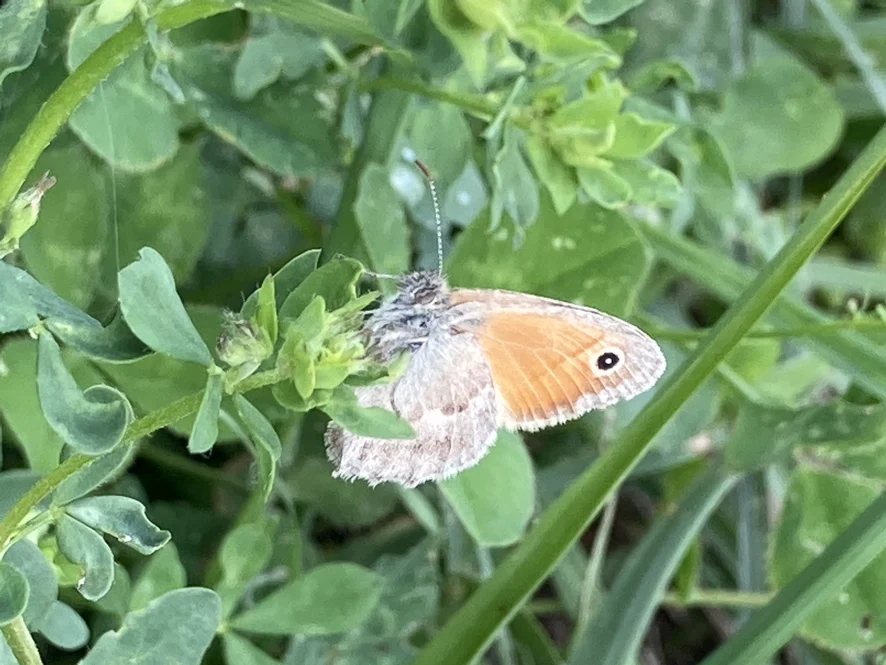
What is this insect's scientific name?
Coenonympha pamphilus
